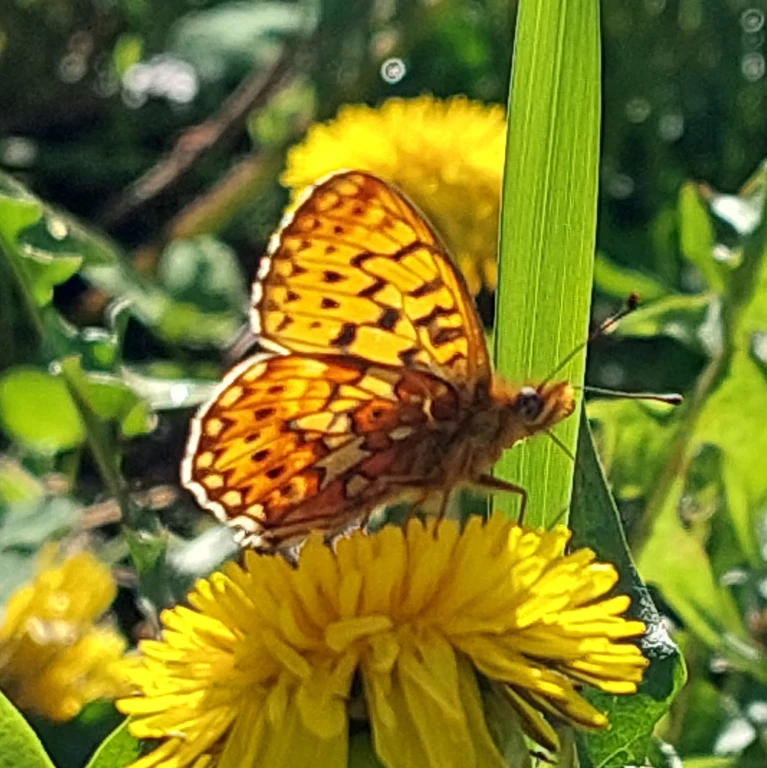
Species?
Boloria euphrosyne (also Clossiana euphrosyne)
